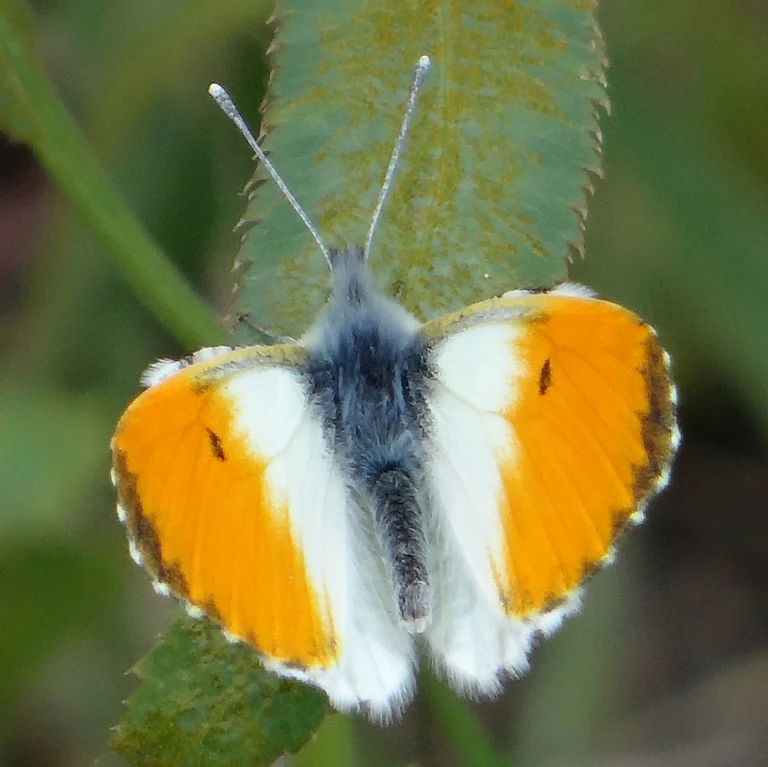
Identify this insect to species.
Anthocharis cardamines
